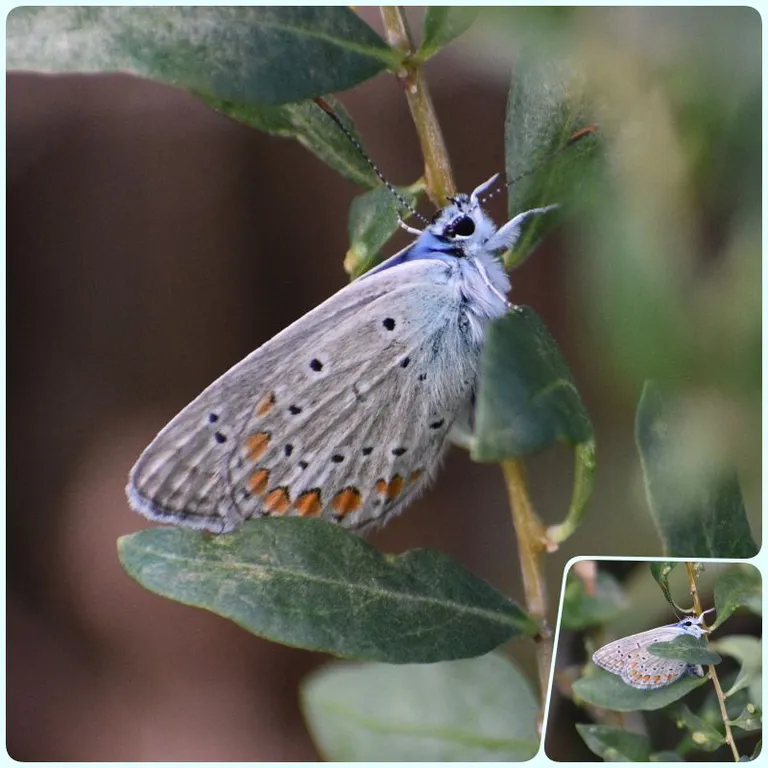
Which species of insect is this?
Polyommatus icarus
